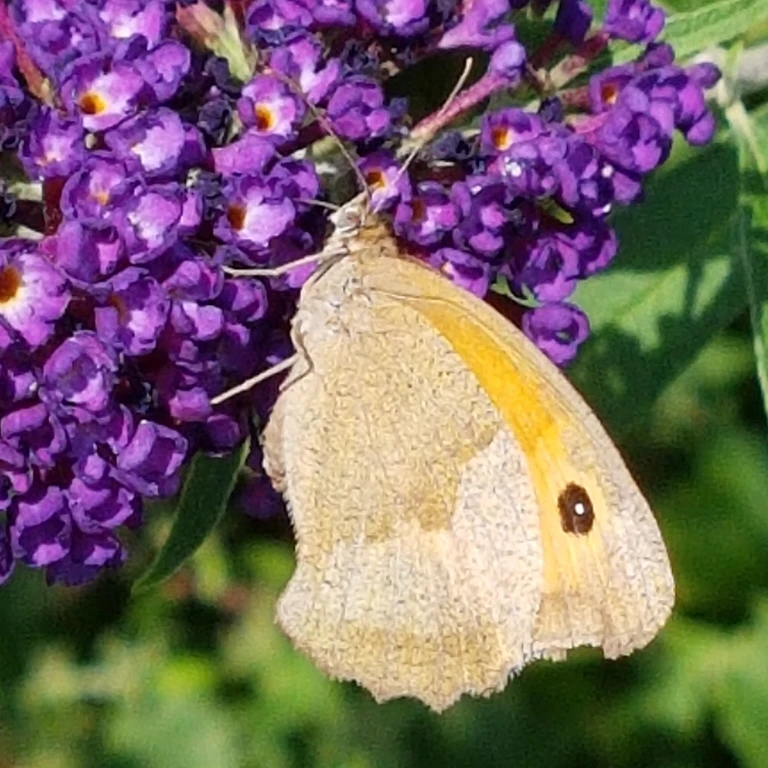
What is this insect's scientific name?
Maniola jurtina
